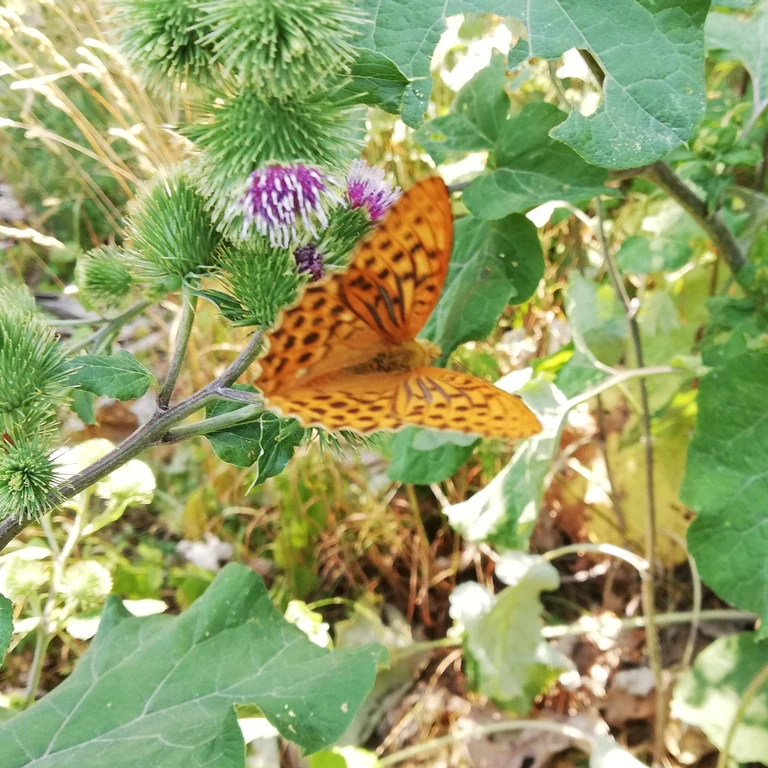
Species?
Argynnis paphia
